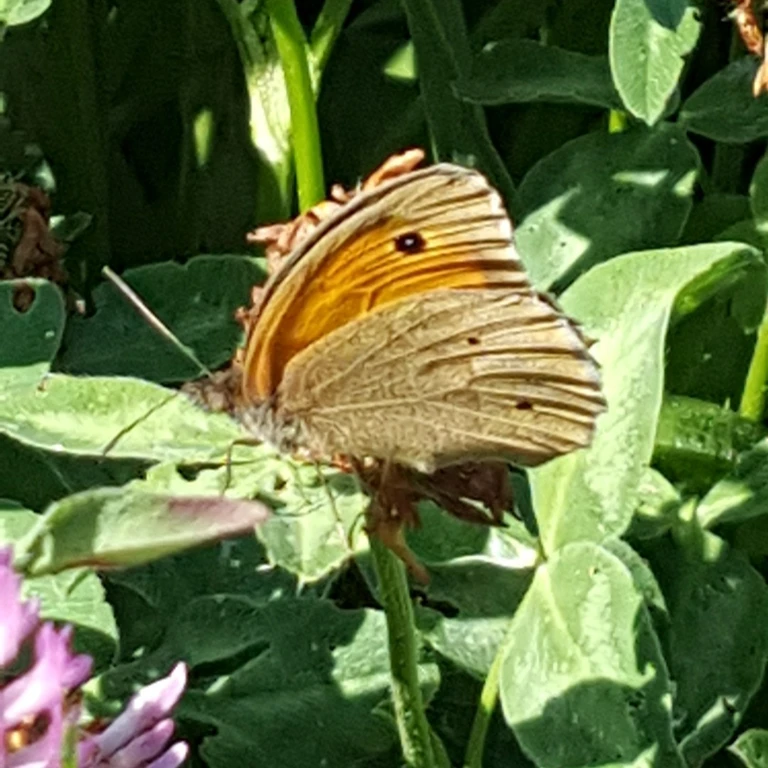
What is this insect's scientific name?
Maniola jurtina
